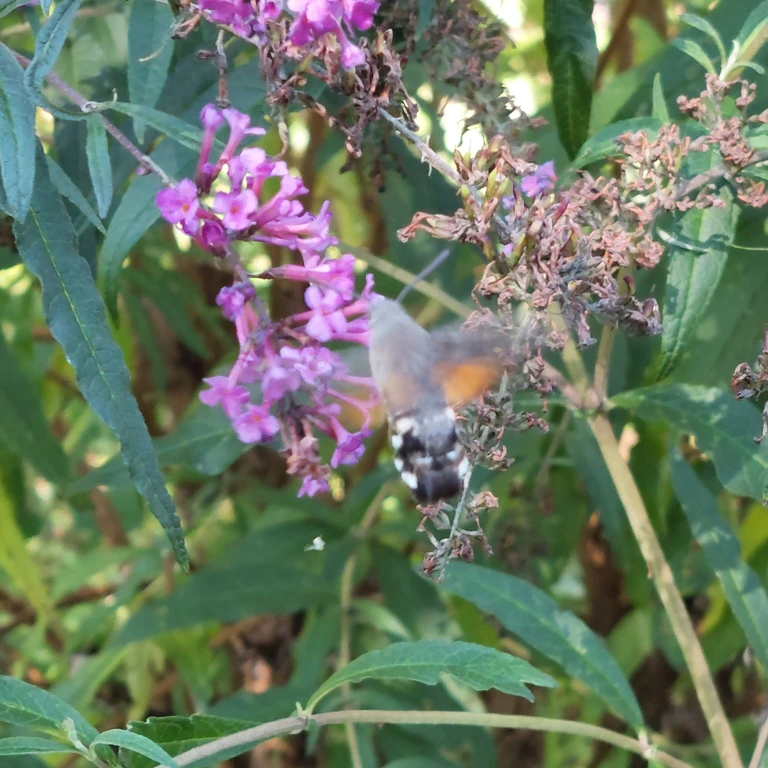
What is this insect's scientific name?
Macroglossum stellatarum
